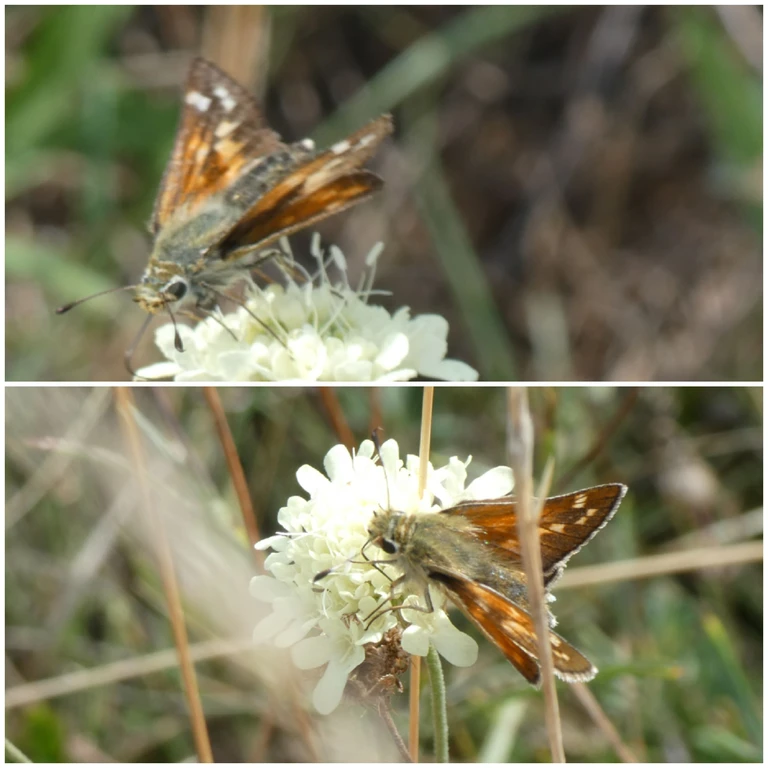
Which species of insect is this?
Hesperia comma
